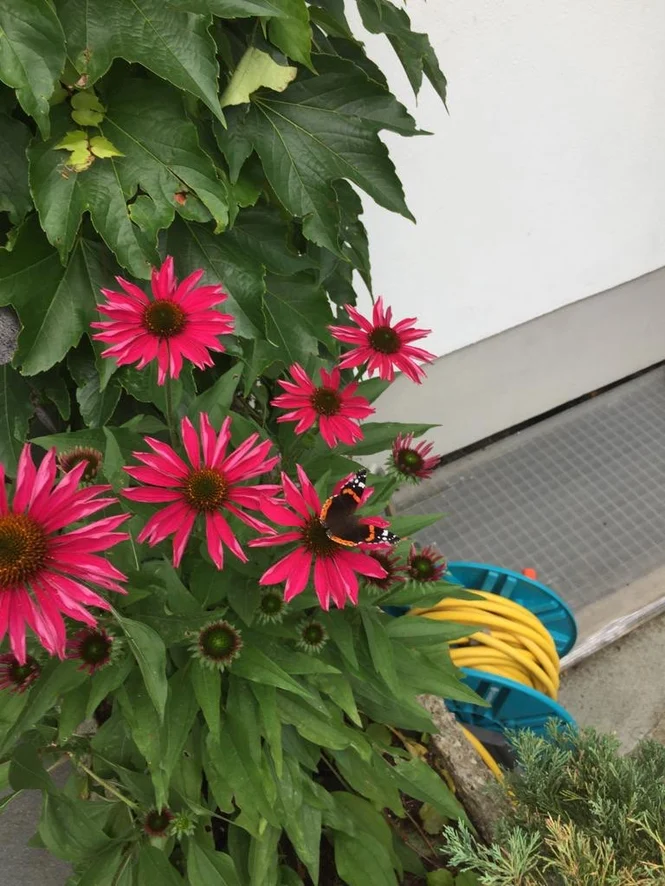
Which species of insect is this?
Vanessa atalanta
